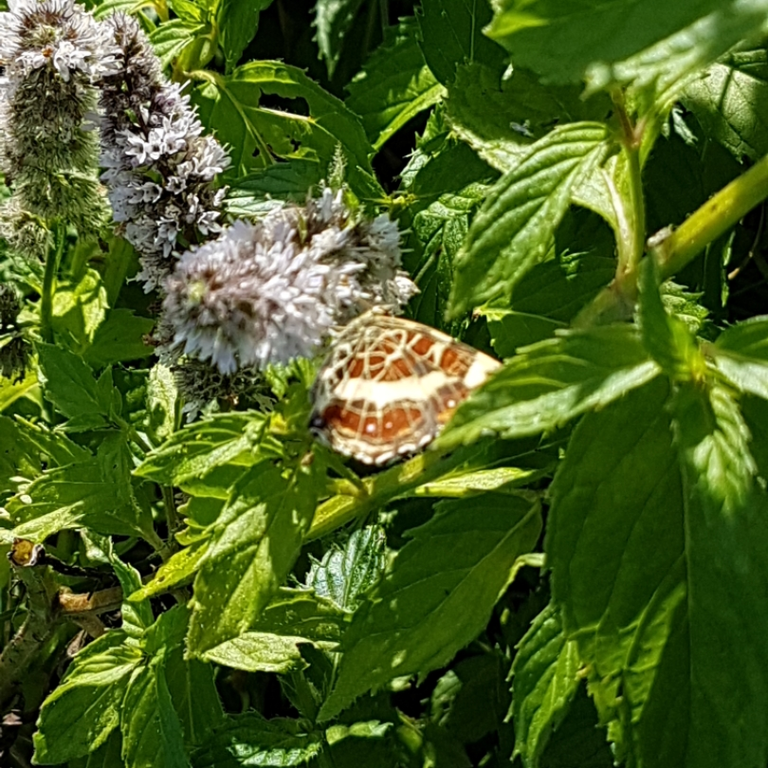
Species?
Araschnia levana
